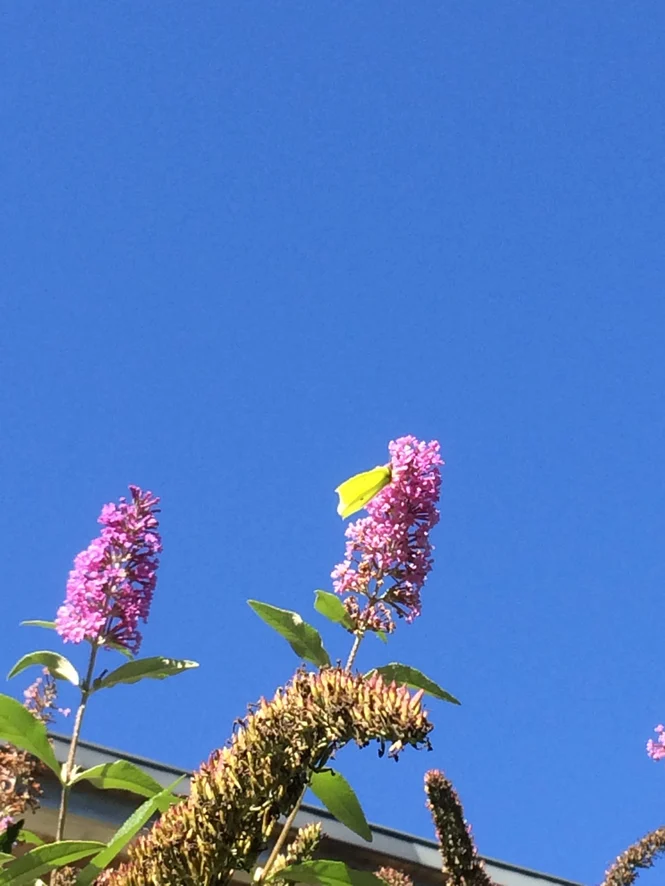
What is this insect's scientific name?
Gonepteryx rhamni
